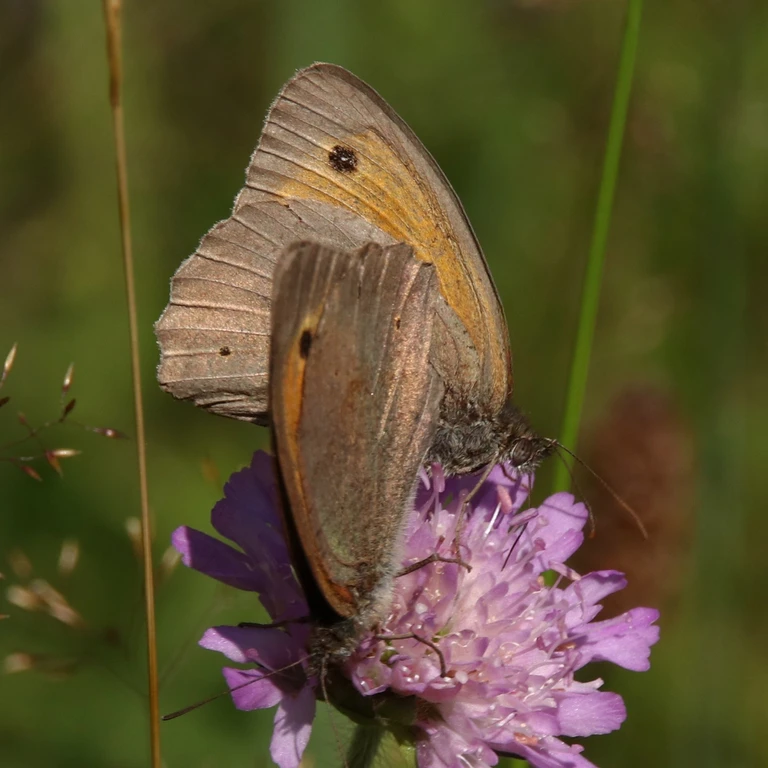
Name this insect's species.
Maniola jurtina
